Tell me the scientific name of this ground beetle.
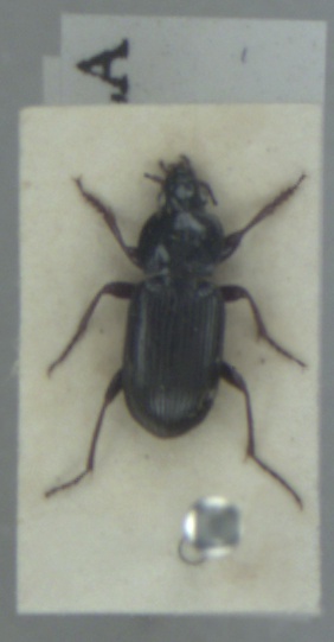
Pterostichus vernalis
